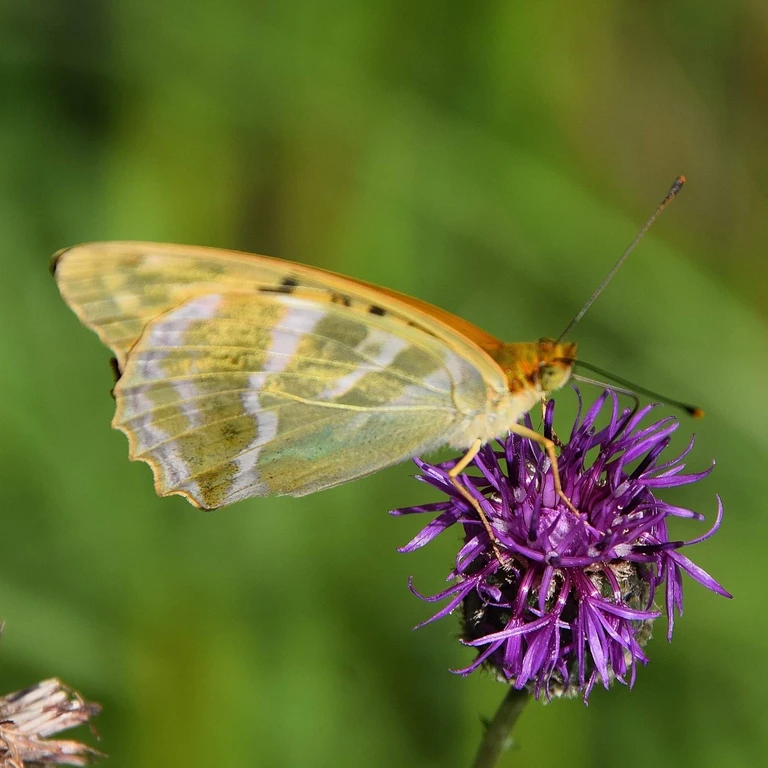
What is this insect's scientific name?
Argynnis paphia
